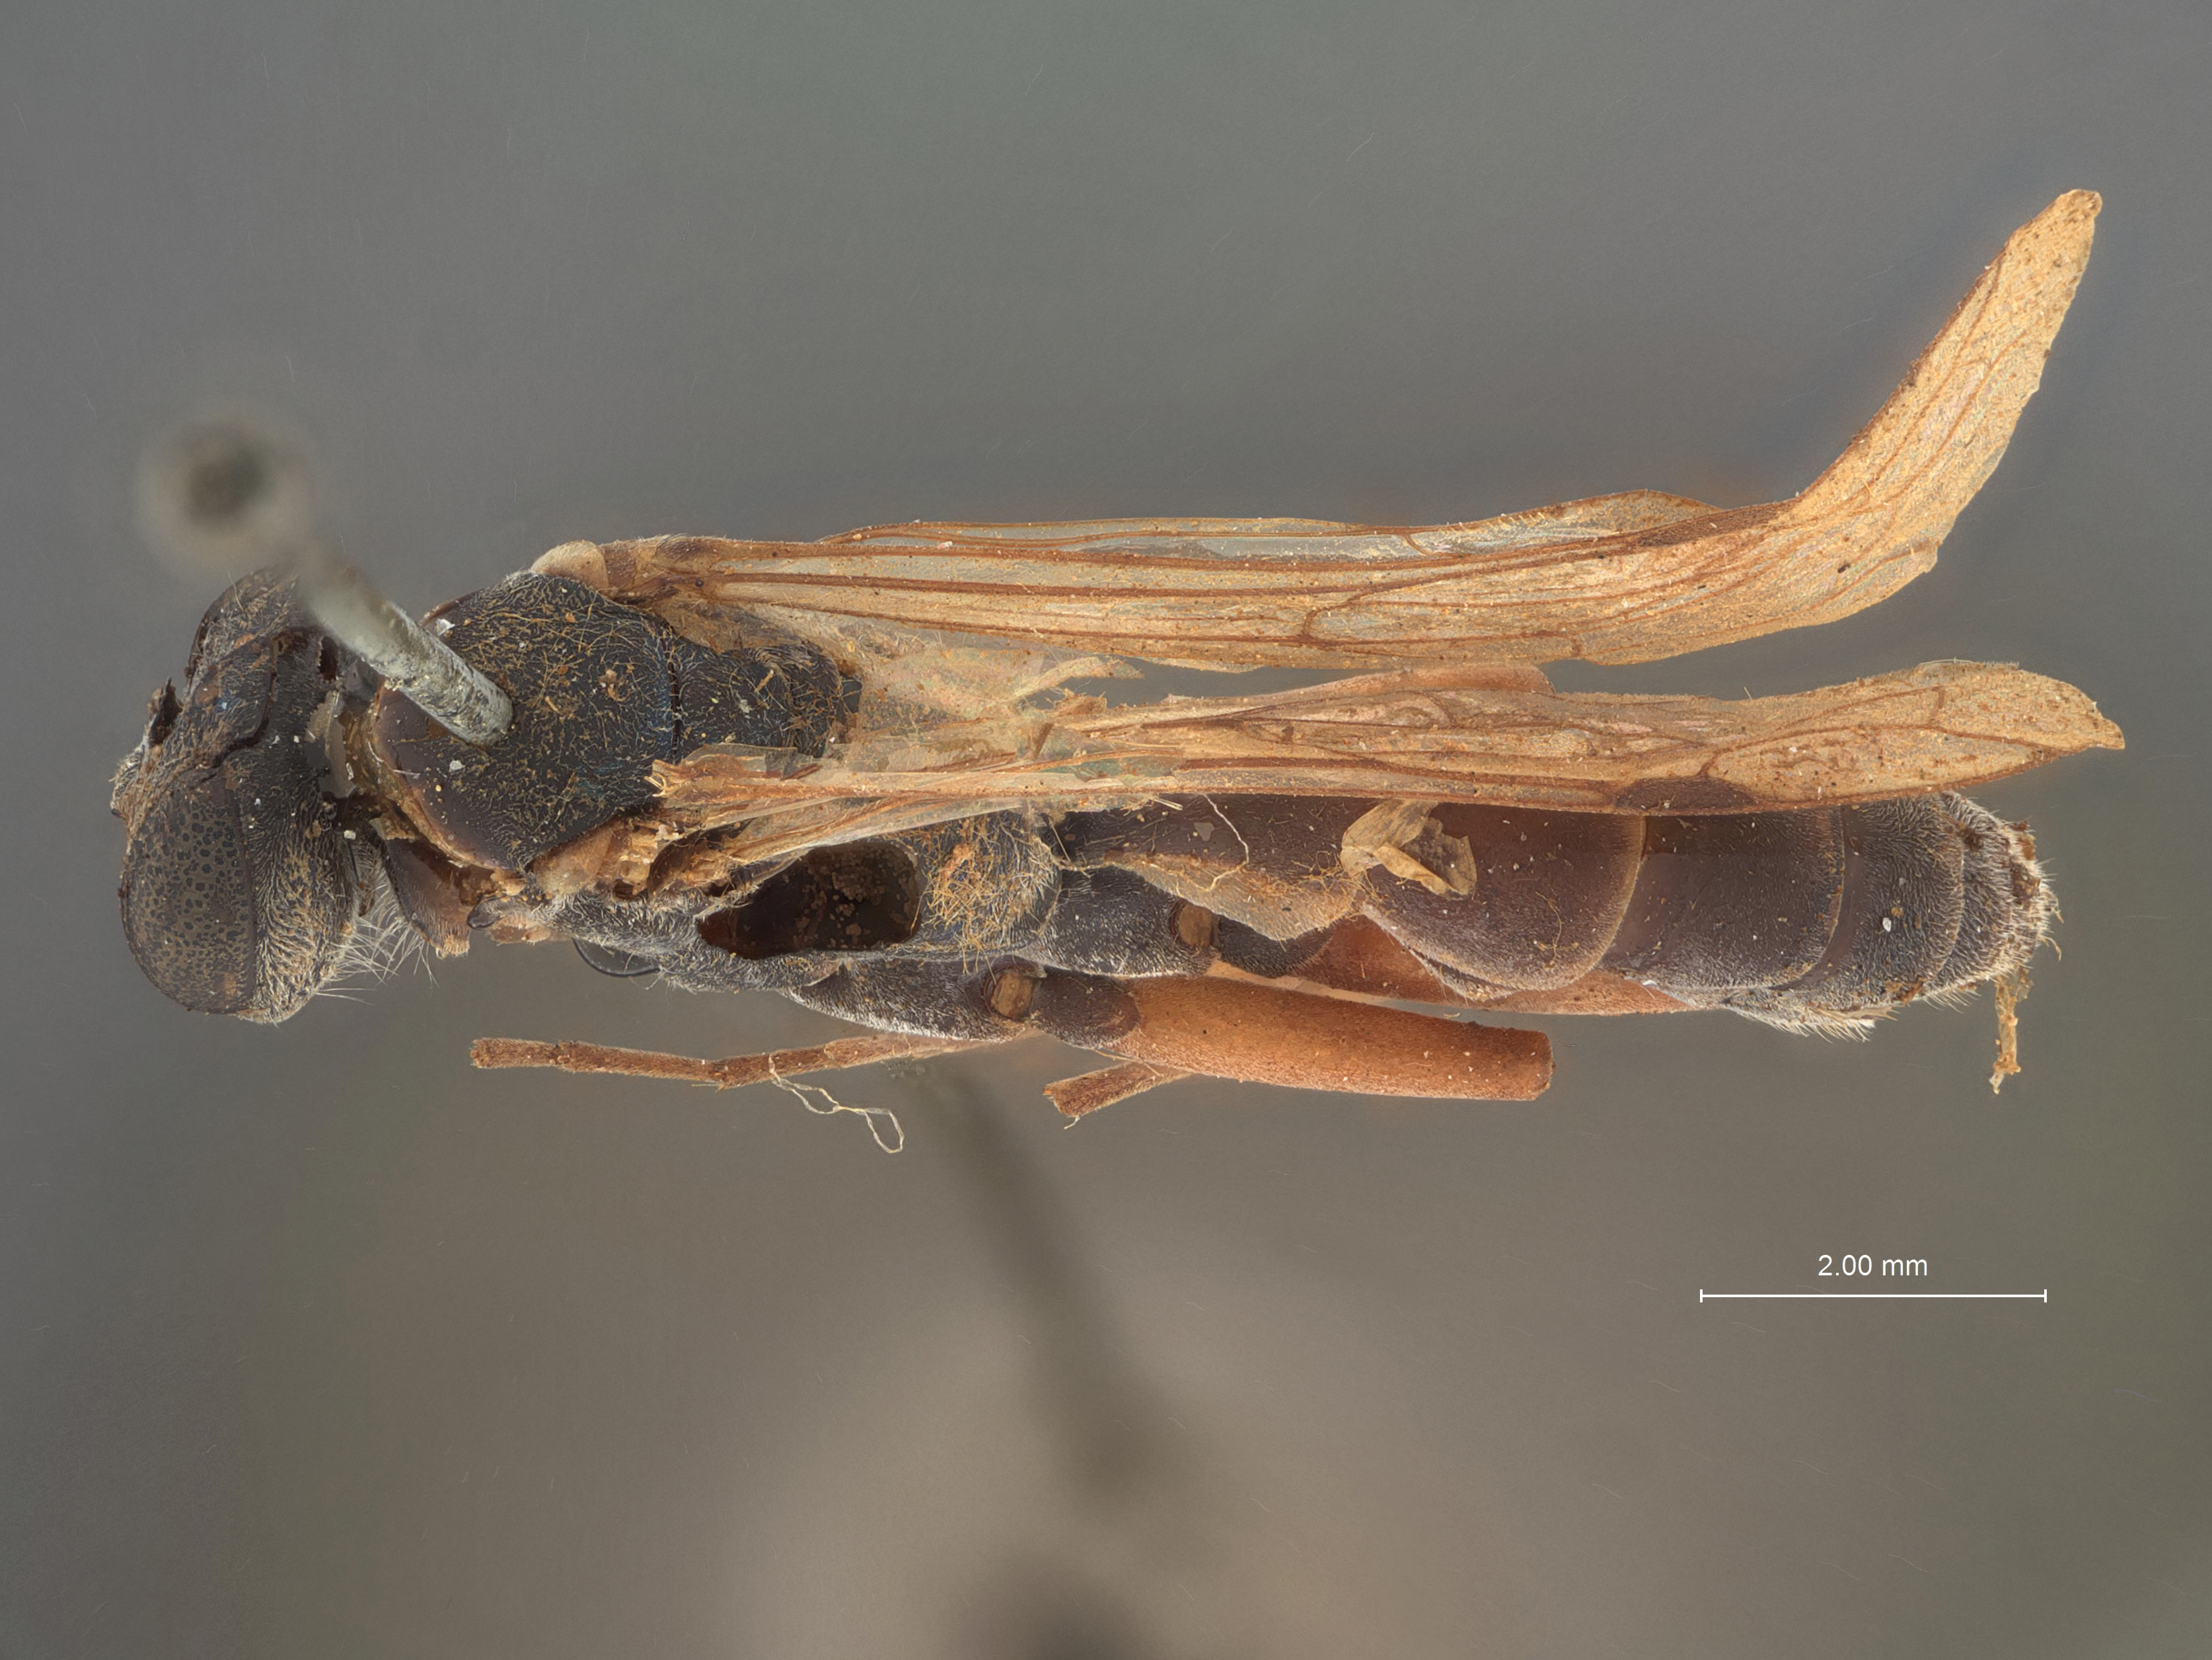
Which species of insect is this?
Auplopus gaumeri
